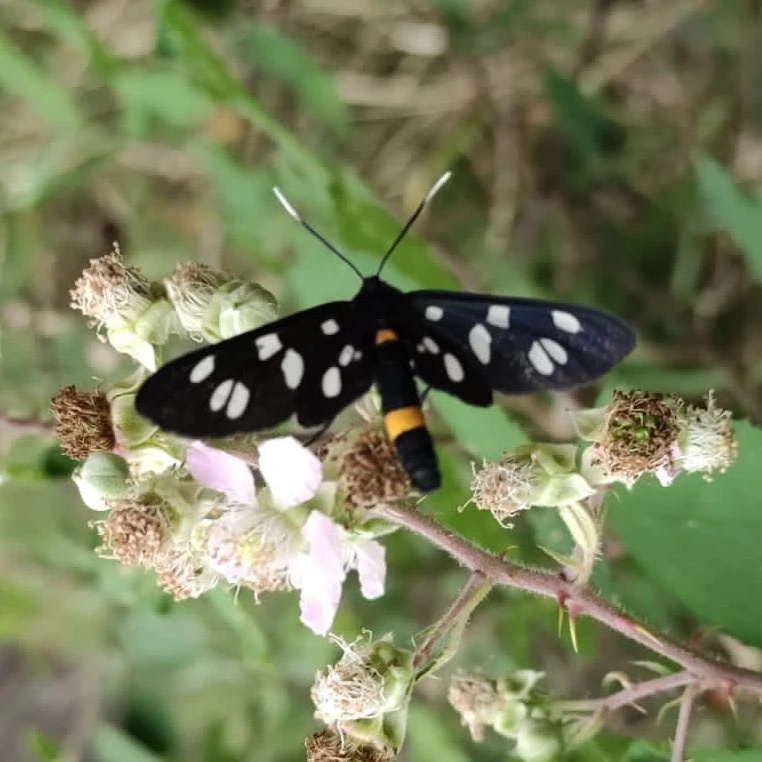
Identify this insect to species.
Amata phegea
